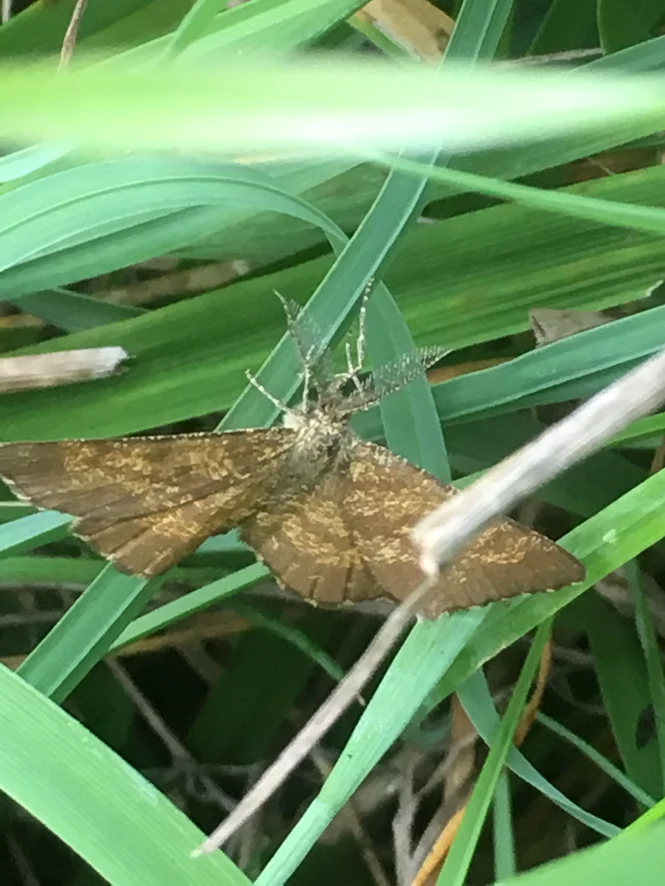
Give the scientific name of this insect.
Ematurga atomaria
